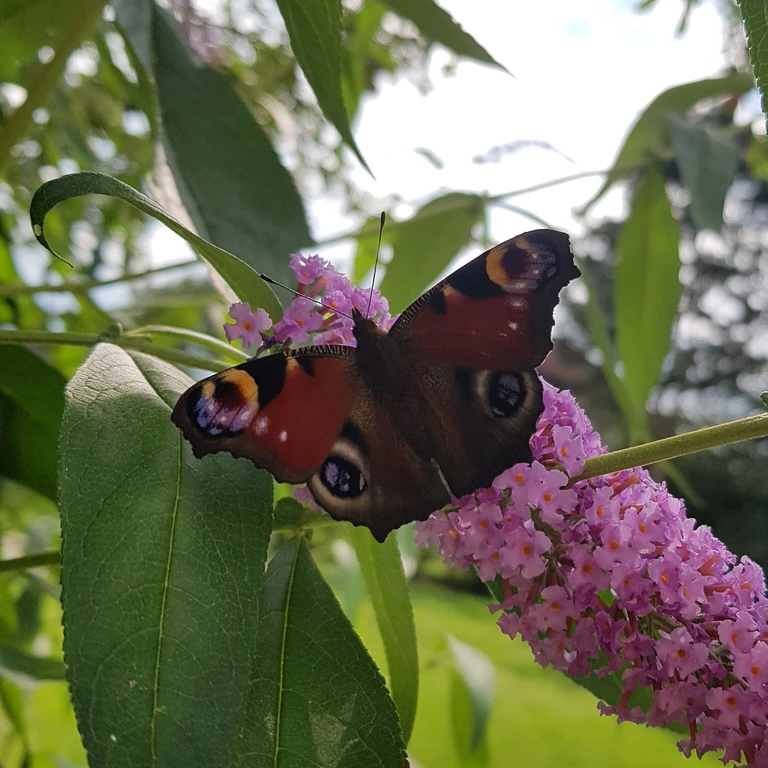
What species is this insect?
Aglais io
